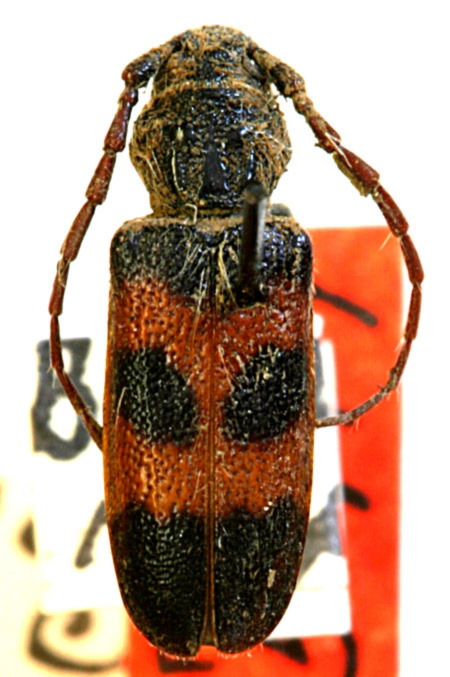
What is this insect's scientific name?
Anocomis ampla (also Semanotus ligneus)
